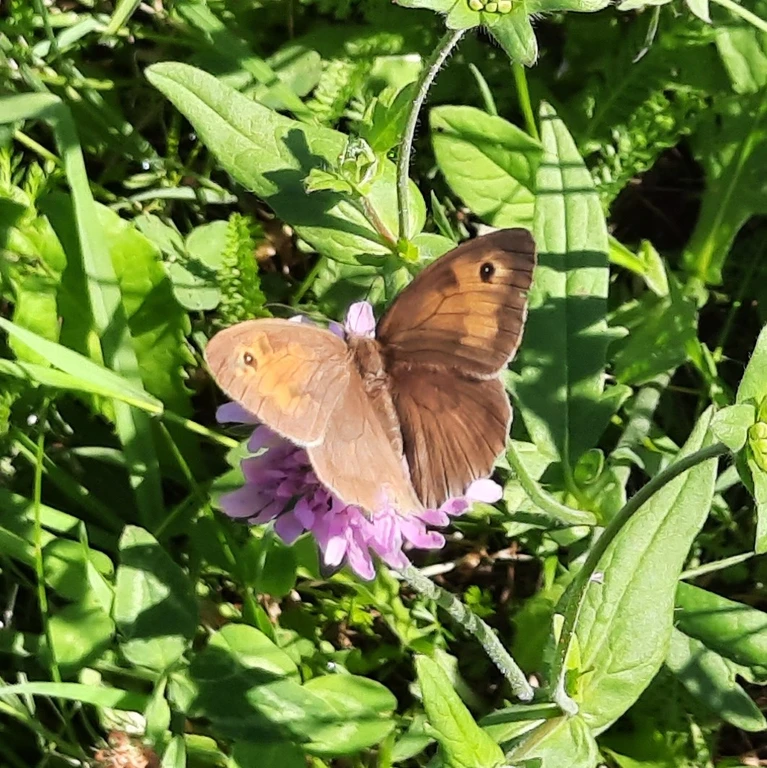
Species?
Maniola jurtina
